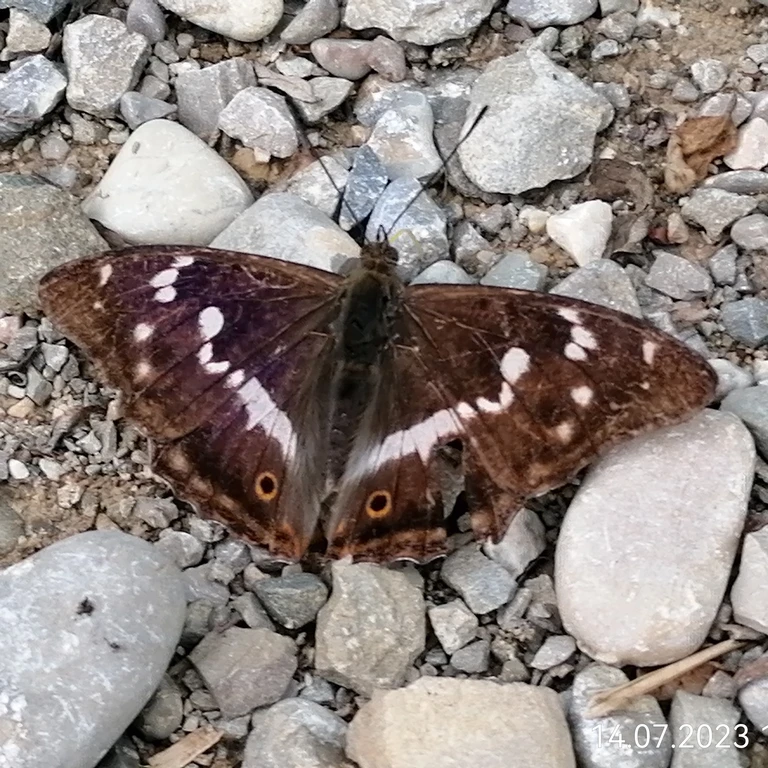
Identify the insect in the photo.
Apatura iris
